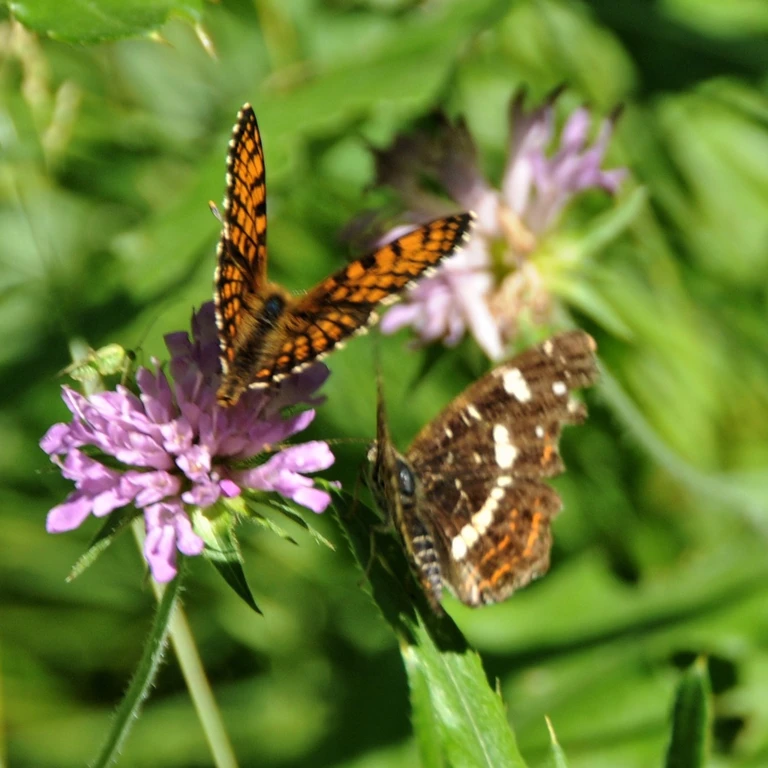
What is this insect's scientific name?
Araschnia levana
